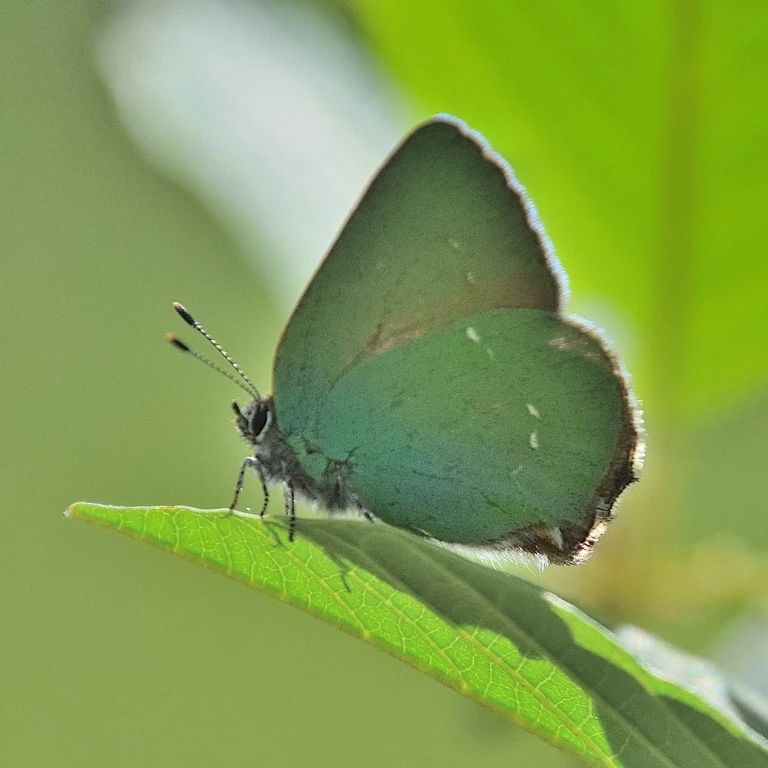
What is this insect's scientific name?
Callophrys rubi
